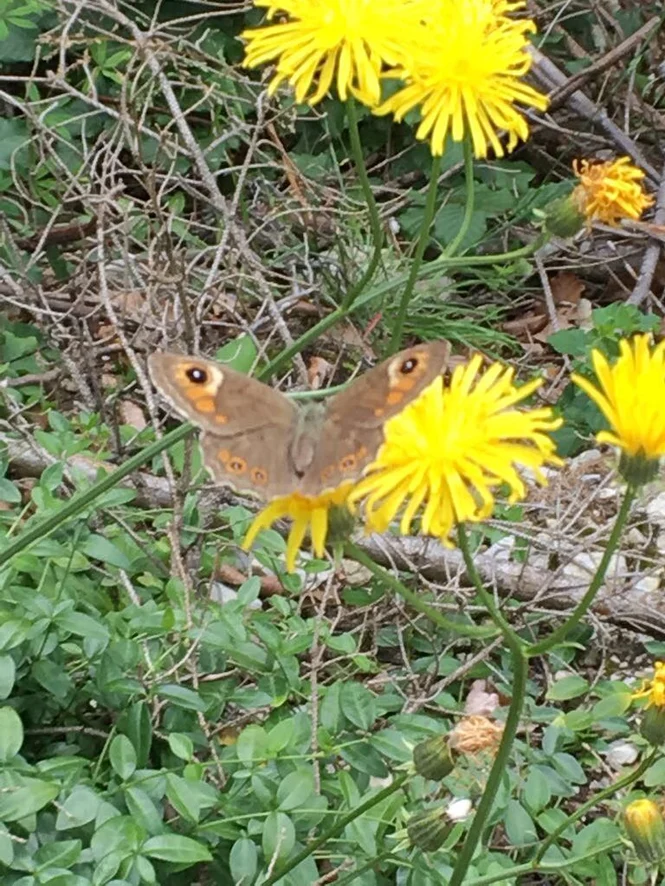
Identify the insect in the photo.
Lasiommata maera (also Pararge maera)
